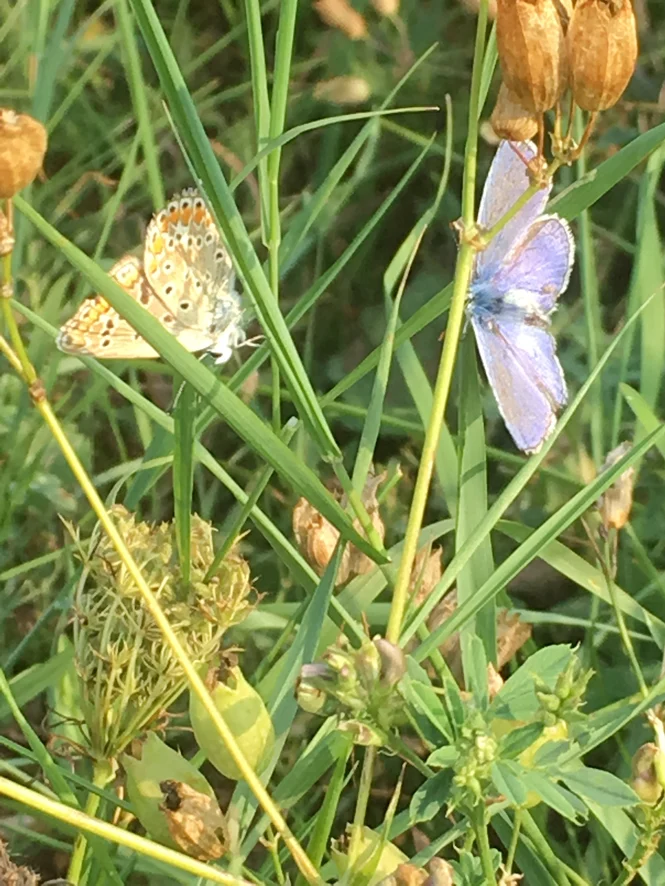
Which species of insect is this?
Polyommatus icarus
